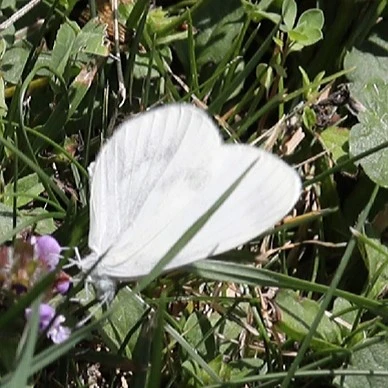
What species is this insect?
Leptidea sinapis/juvernica
